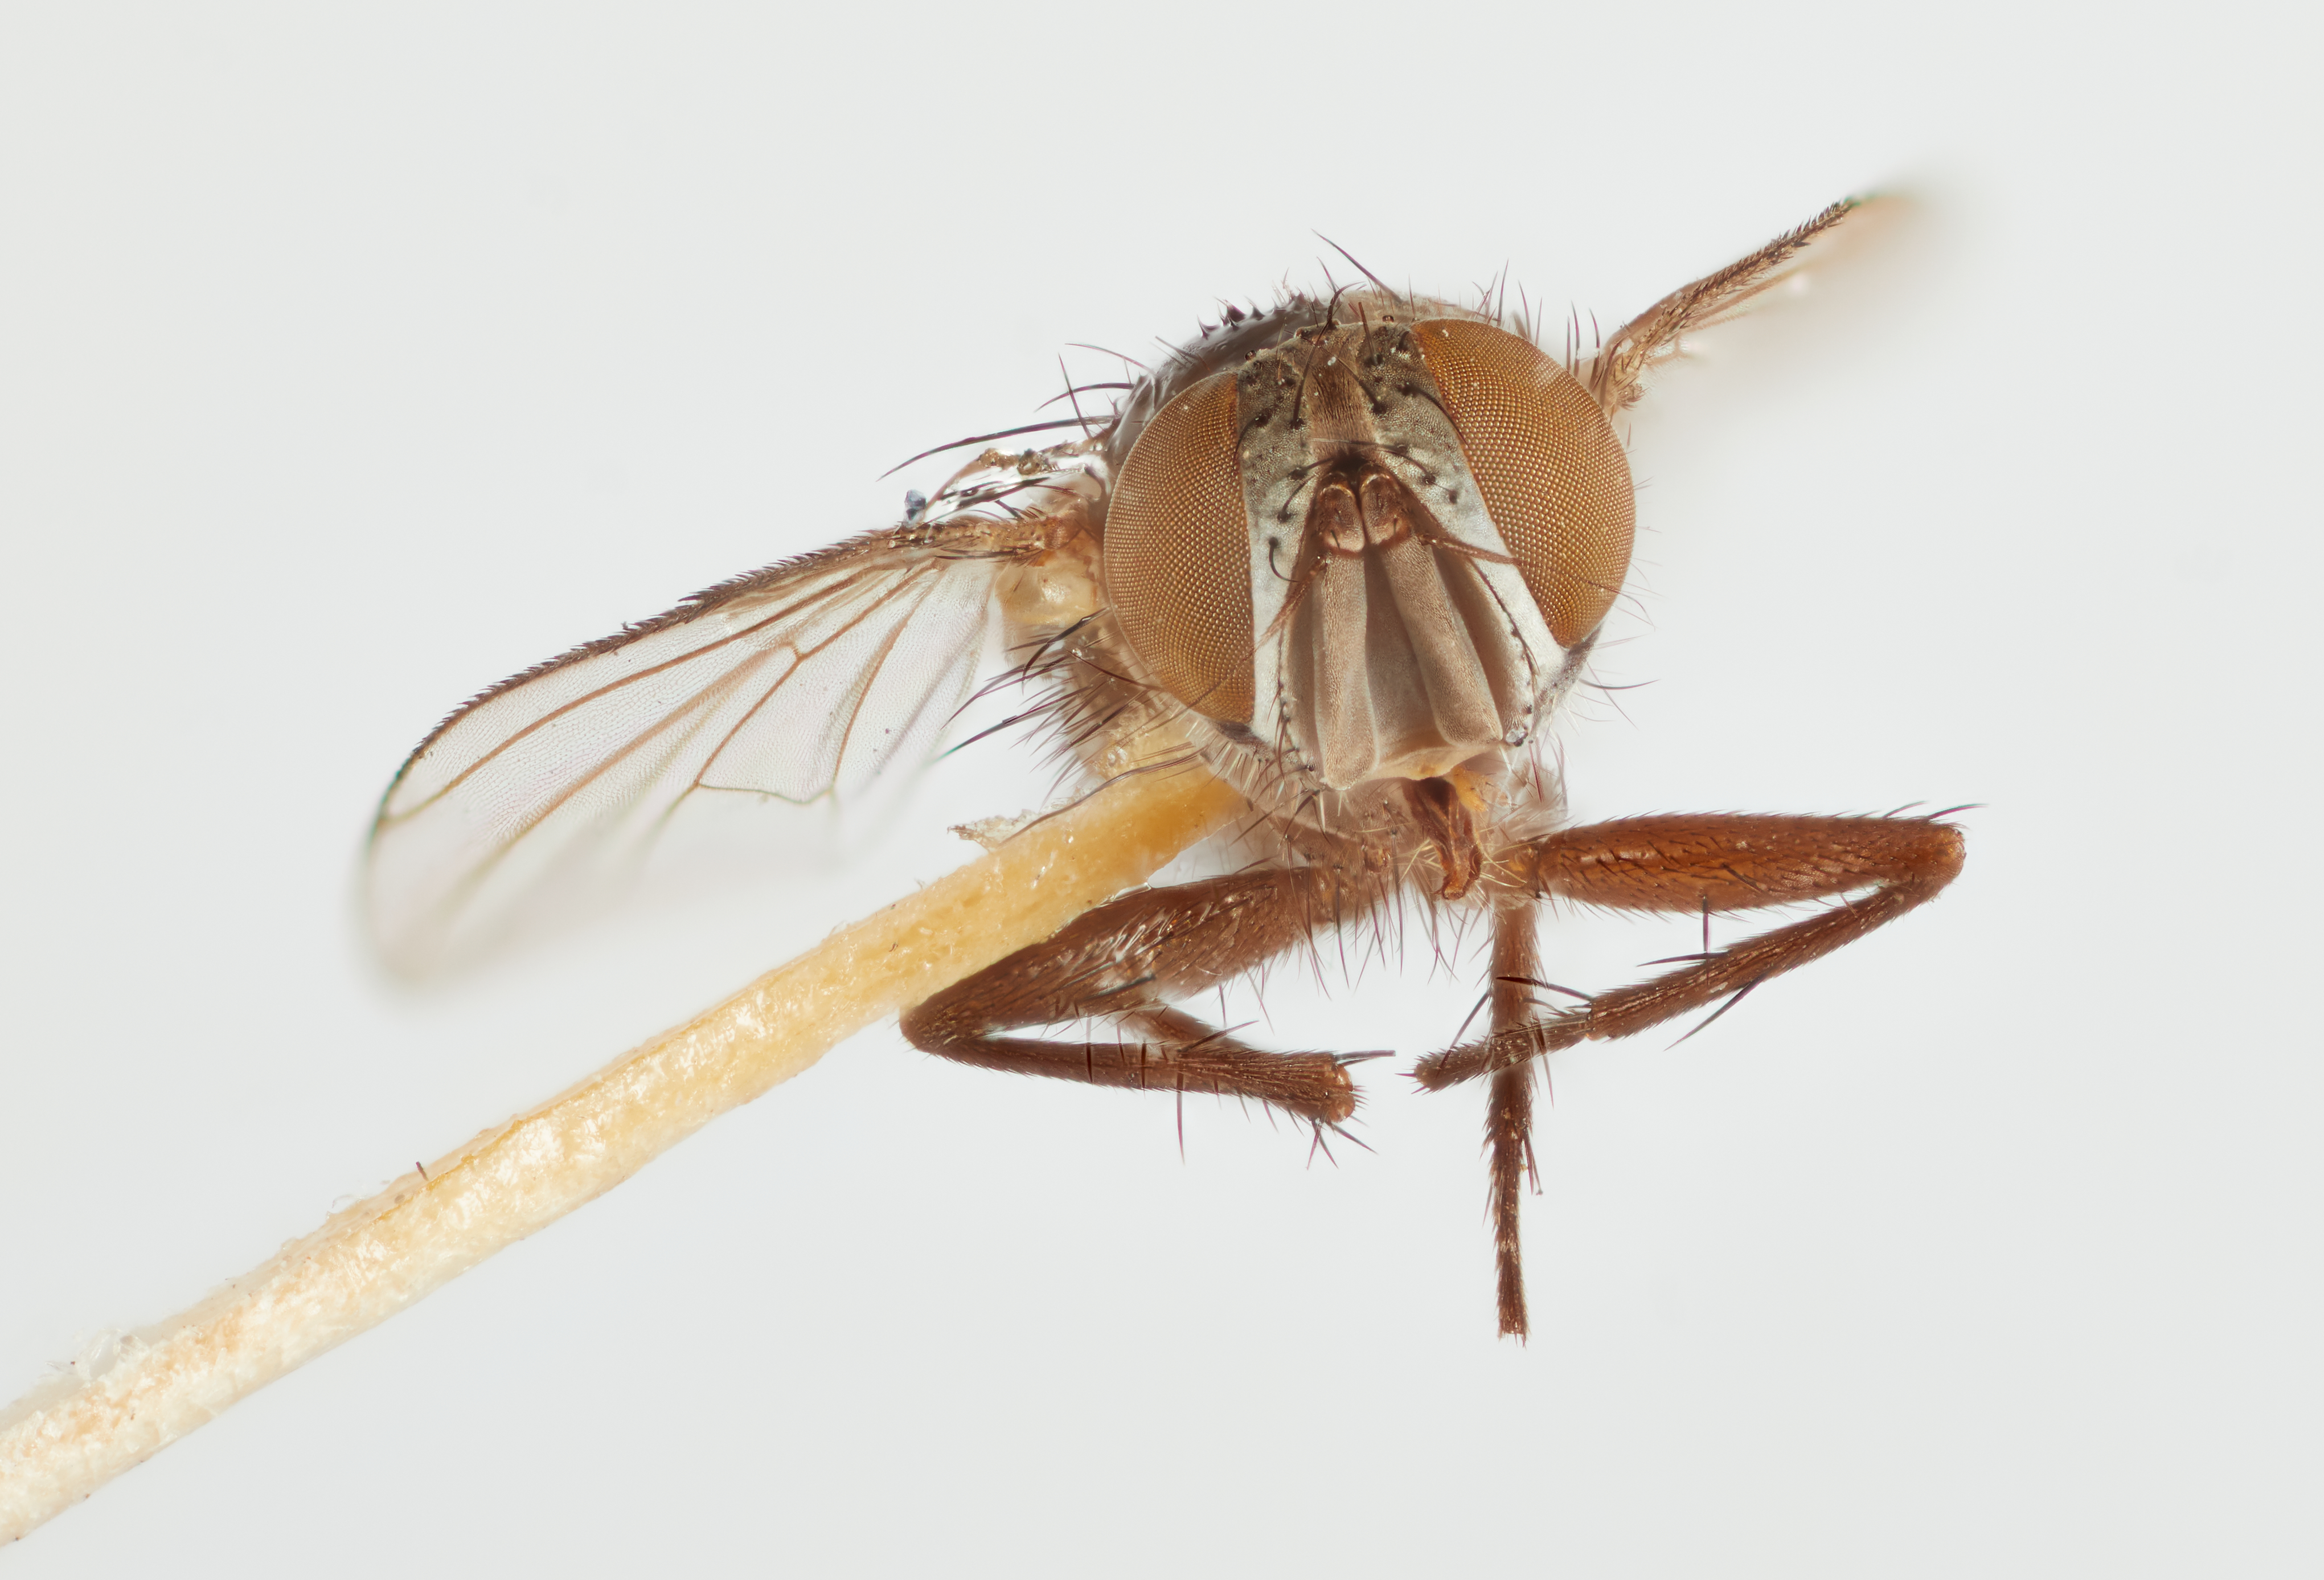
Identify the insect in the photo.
Lixophaga mediocris
